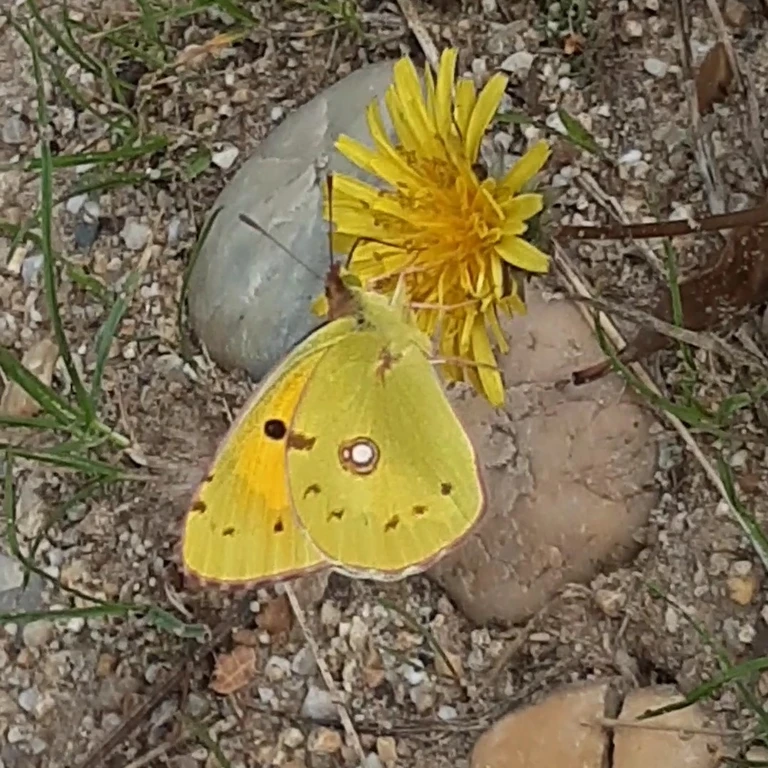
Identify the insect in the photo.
Colias croceus
